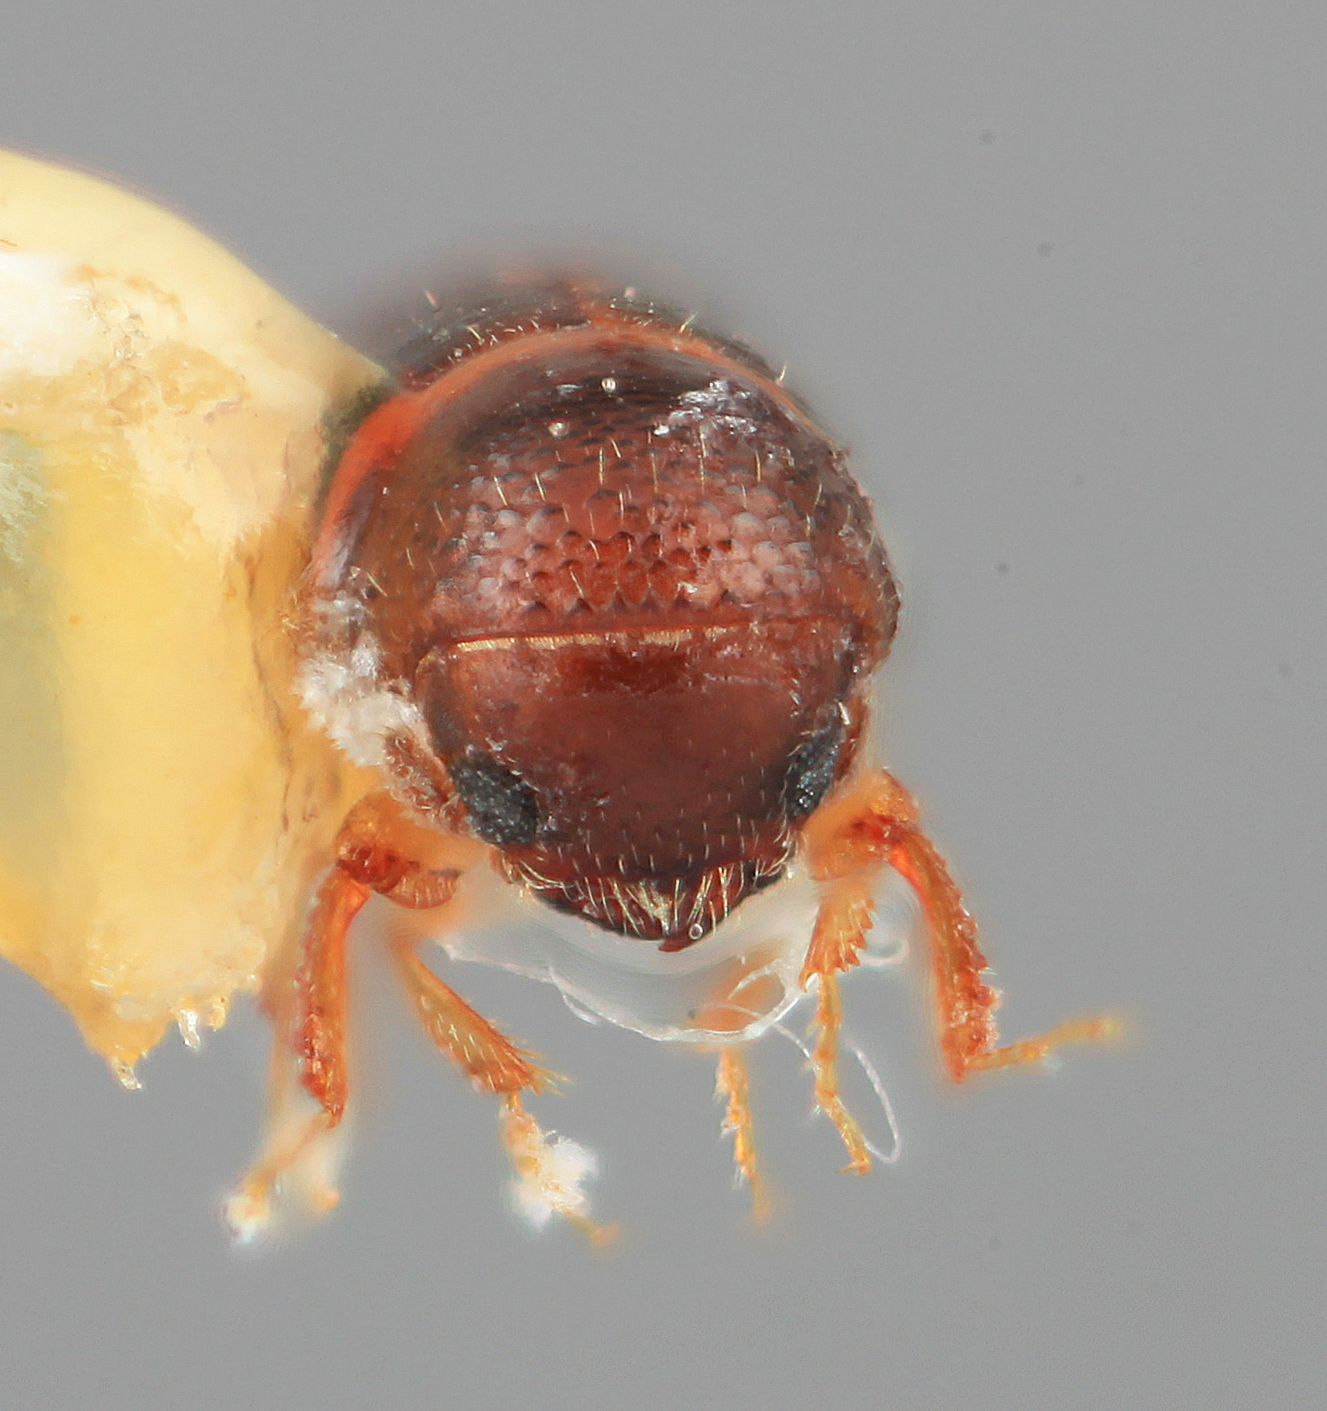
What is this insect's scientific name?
Monarthrum corculum
